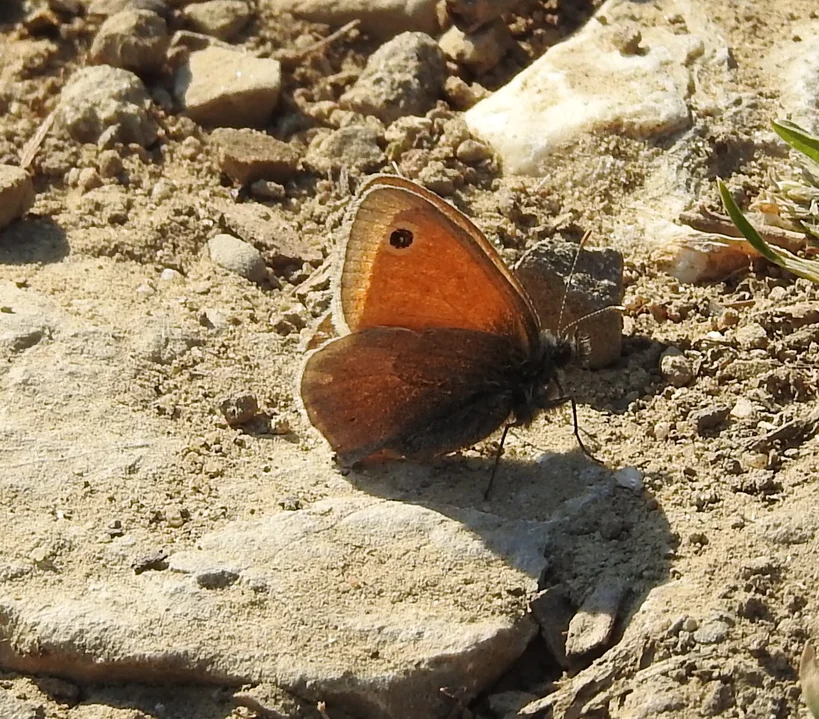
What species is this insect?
Coenonympha pamphilus
